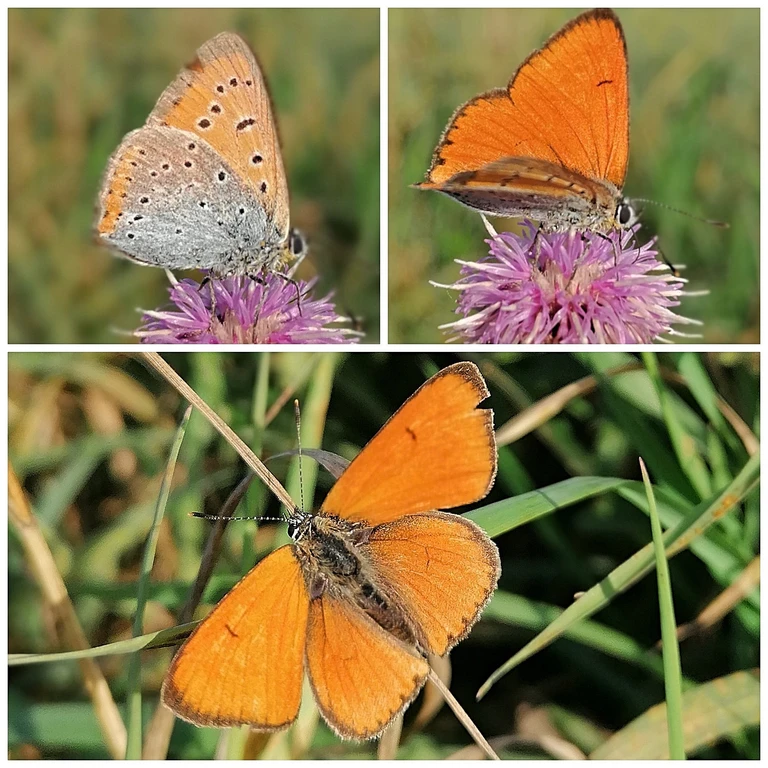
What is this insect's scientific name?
Lycaena dispar
